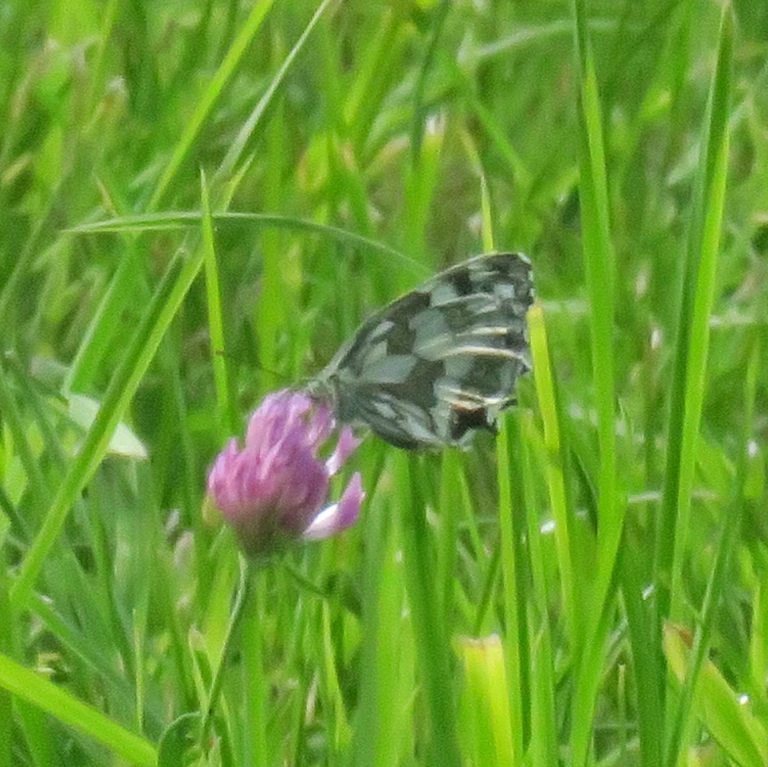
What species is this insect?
Melanargia galathea
